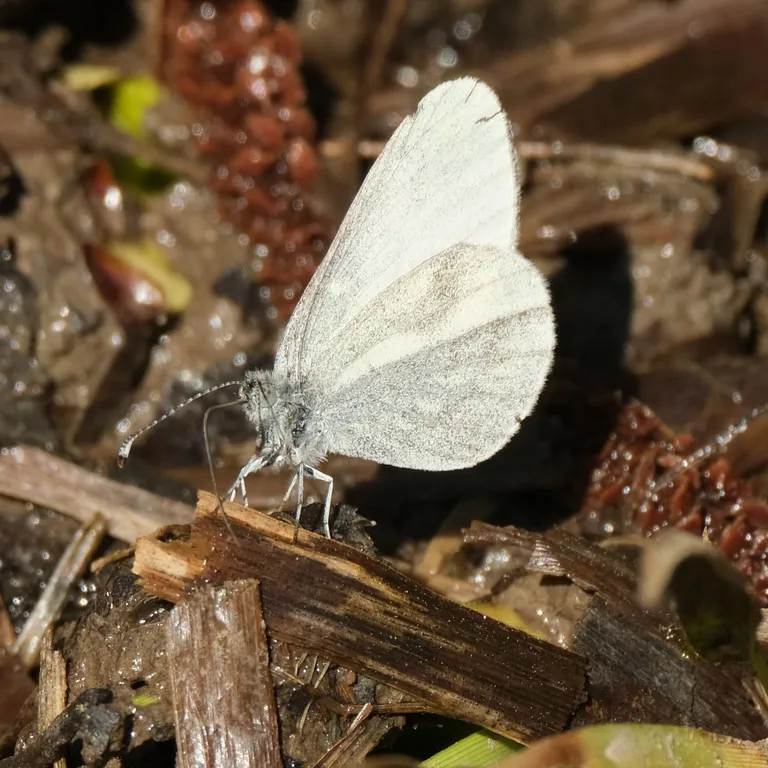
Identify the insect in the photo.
Leptidea sinapis/juvernica
